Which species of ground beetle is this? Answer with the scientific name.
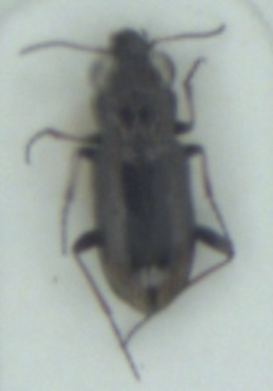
Notiophilus biguttatus
